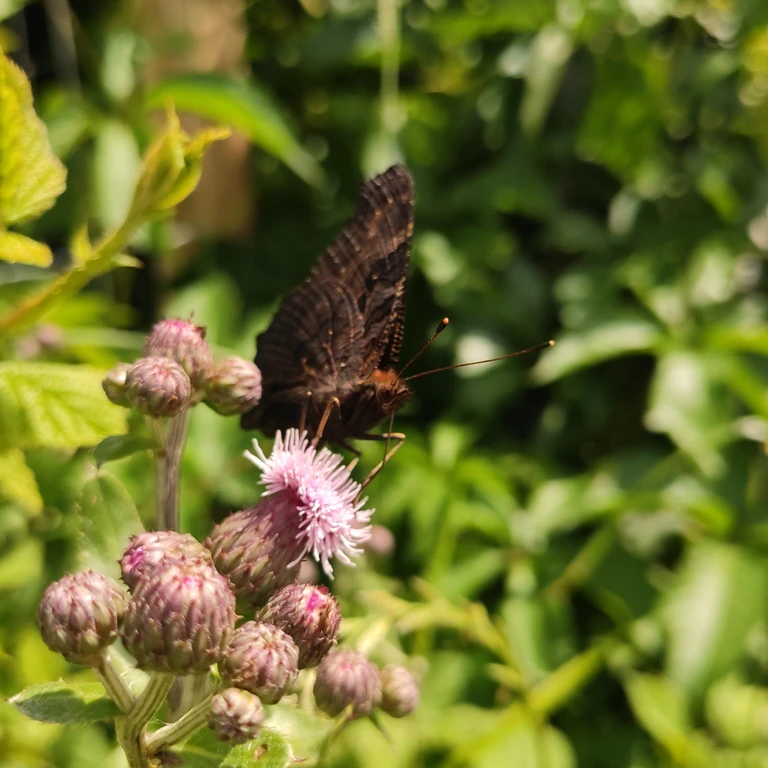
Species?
Aglais io
